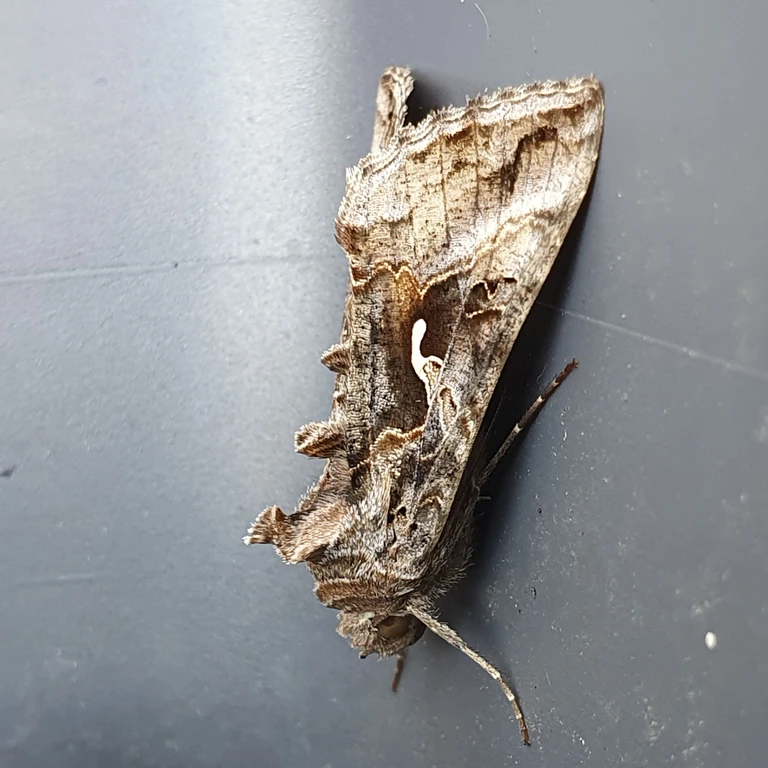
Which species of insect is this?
Autographa gamma
